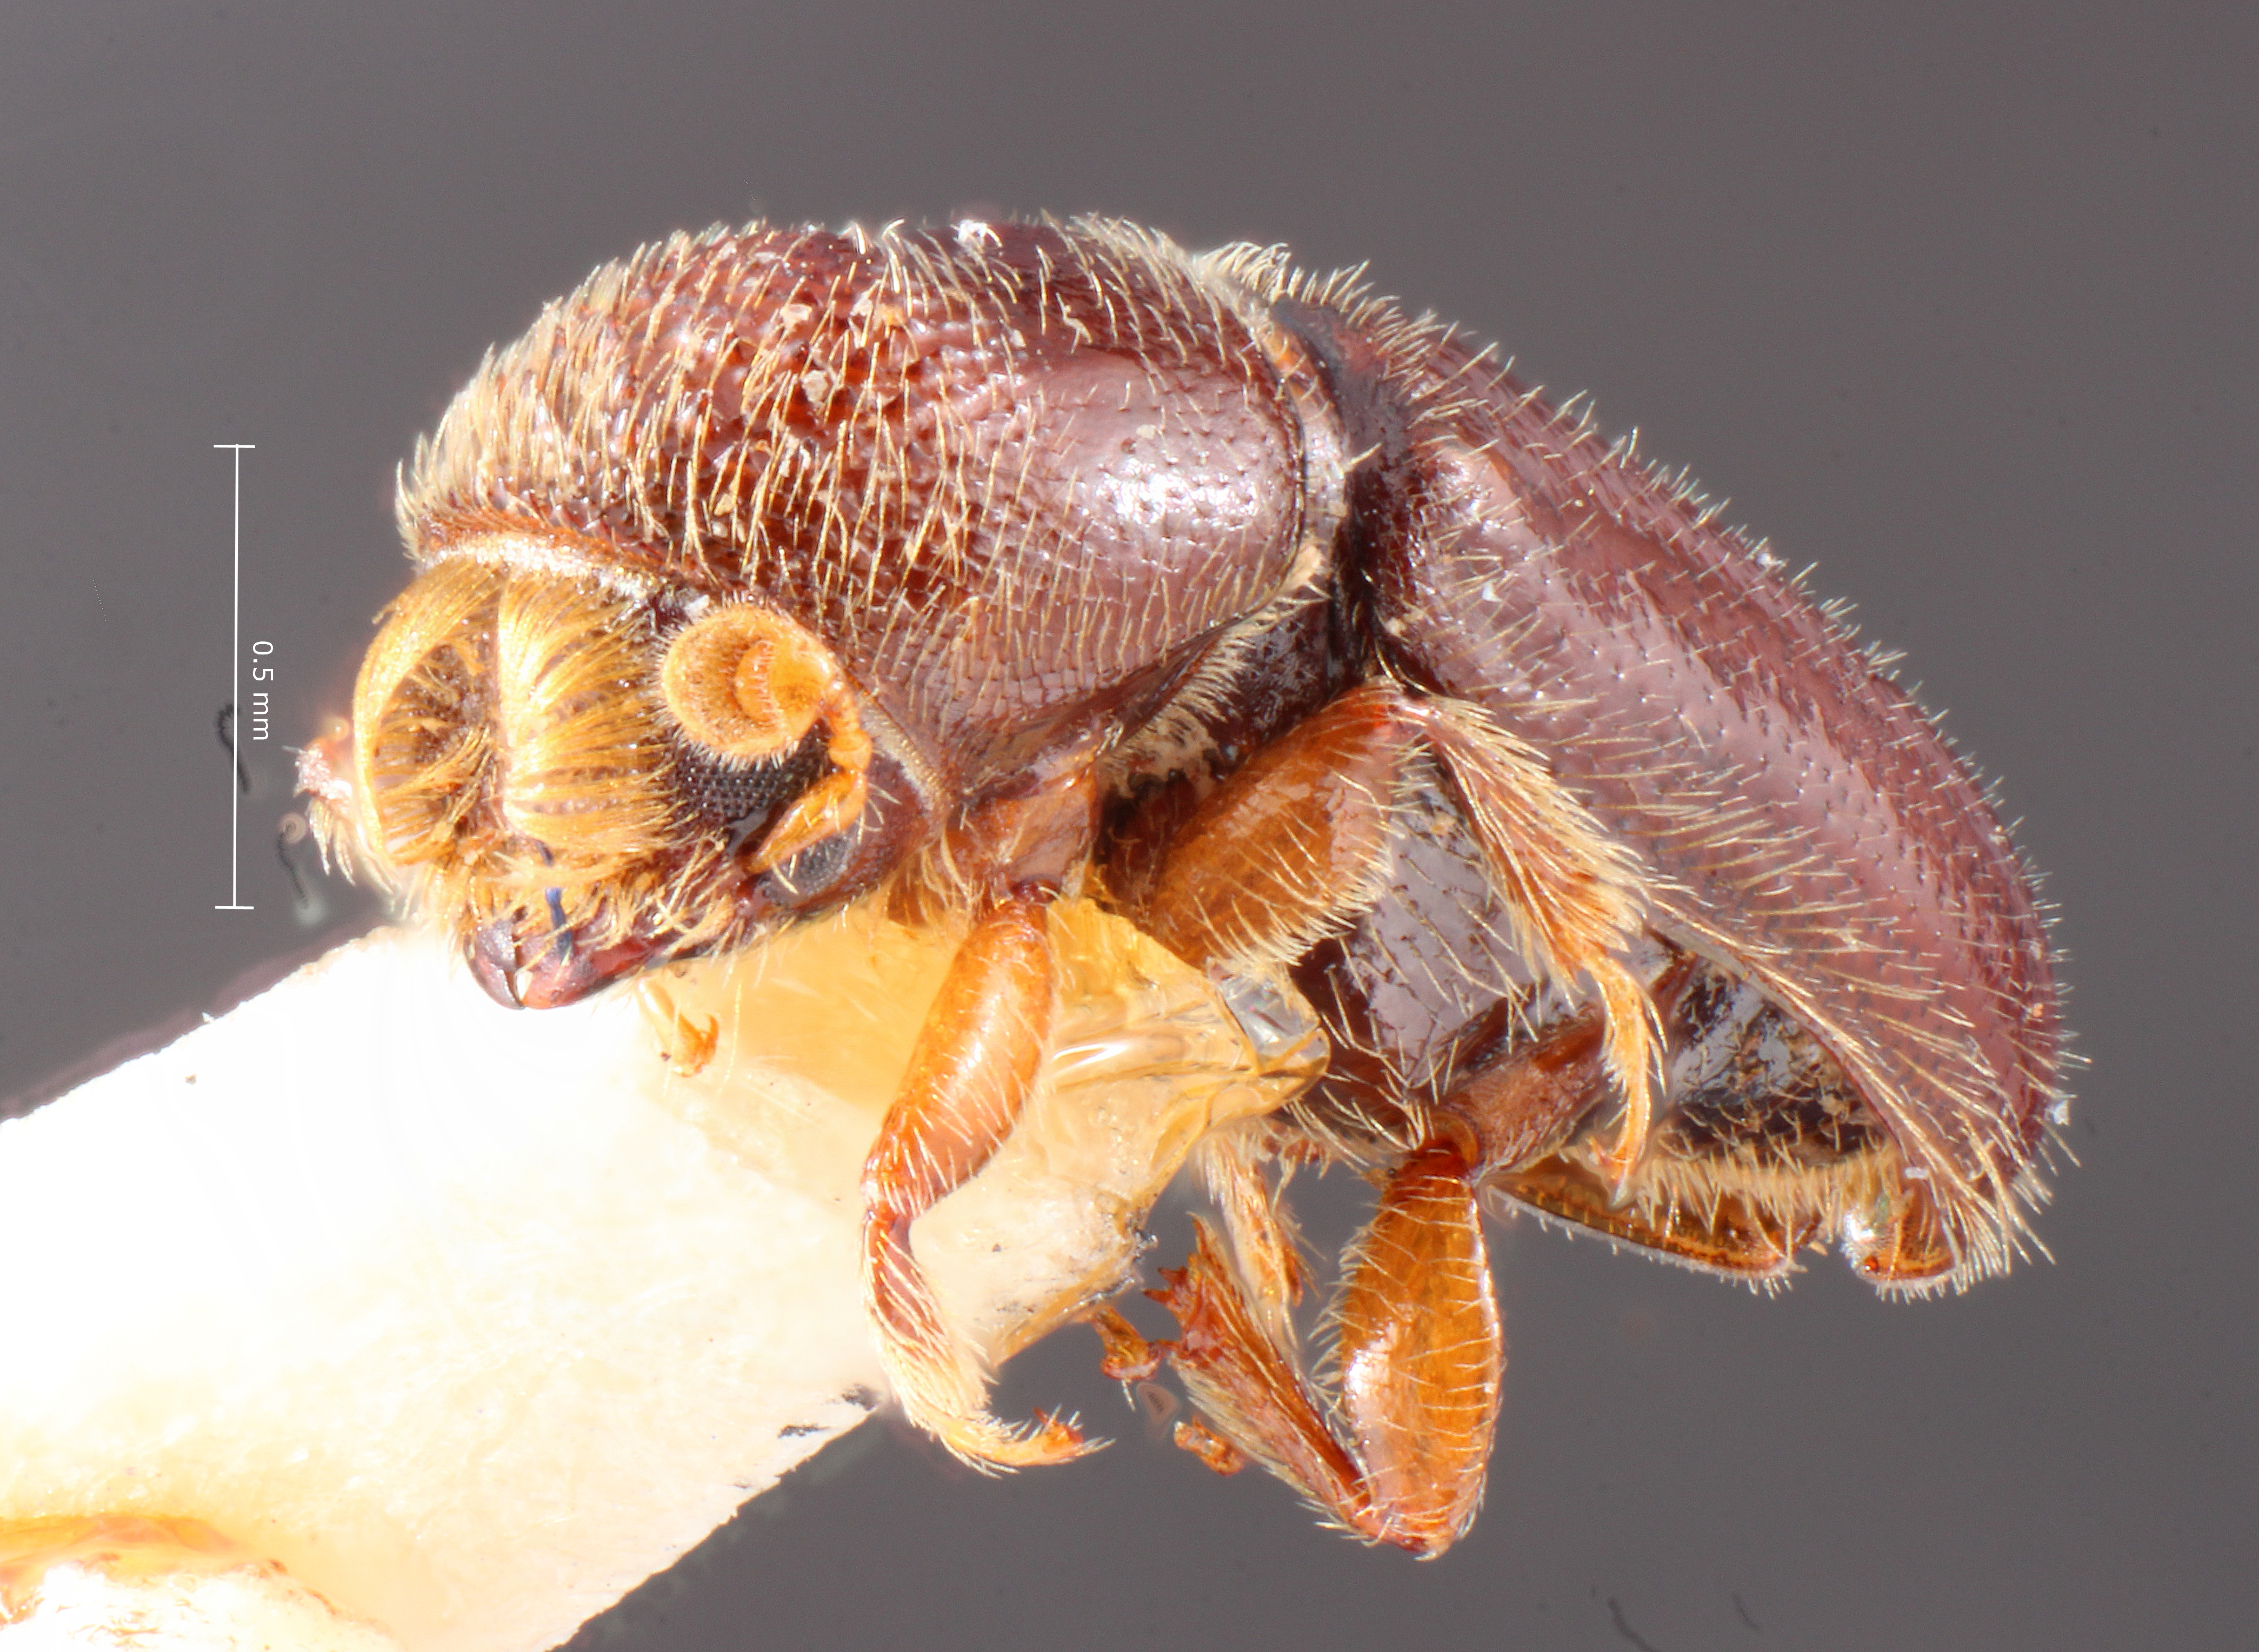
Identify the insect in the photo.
Pityophthorus scalptor
